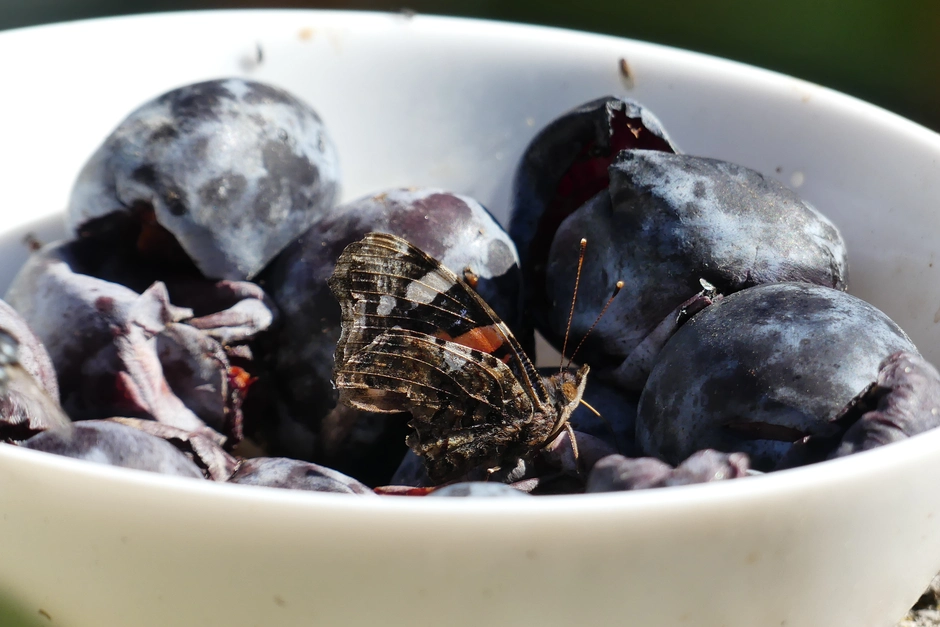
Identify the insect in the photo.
Vanessa atalanta
